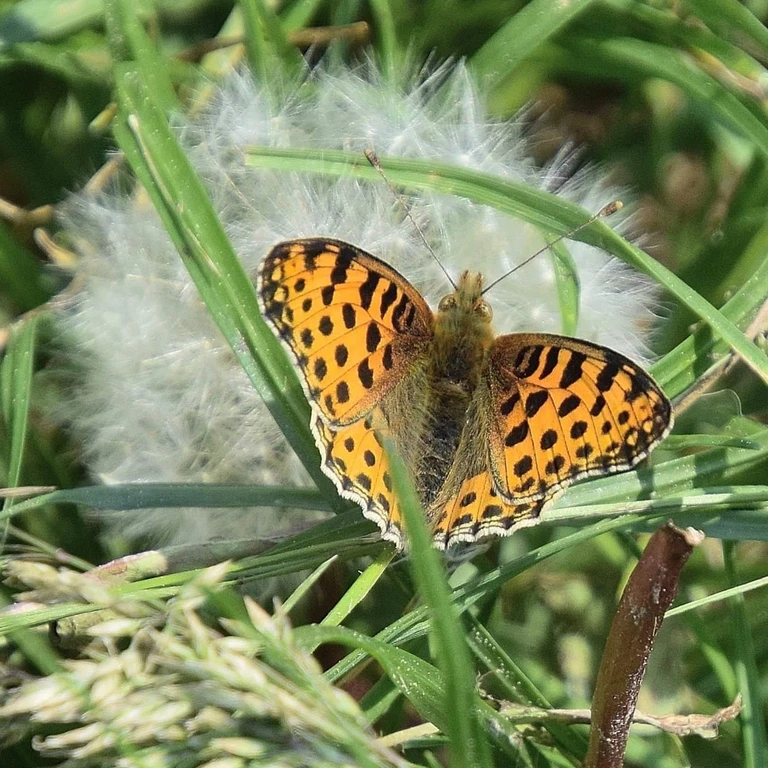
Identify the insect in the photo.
Issoria lathonia
